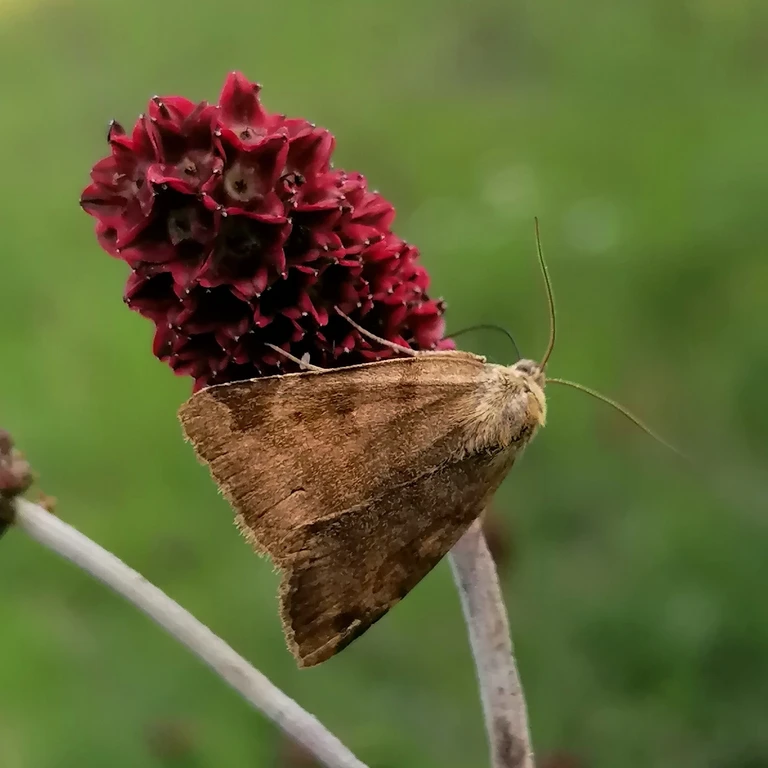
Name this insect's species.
Euclidia glyphica
